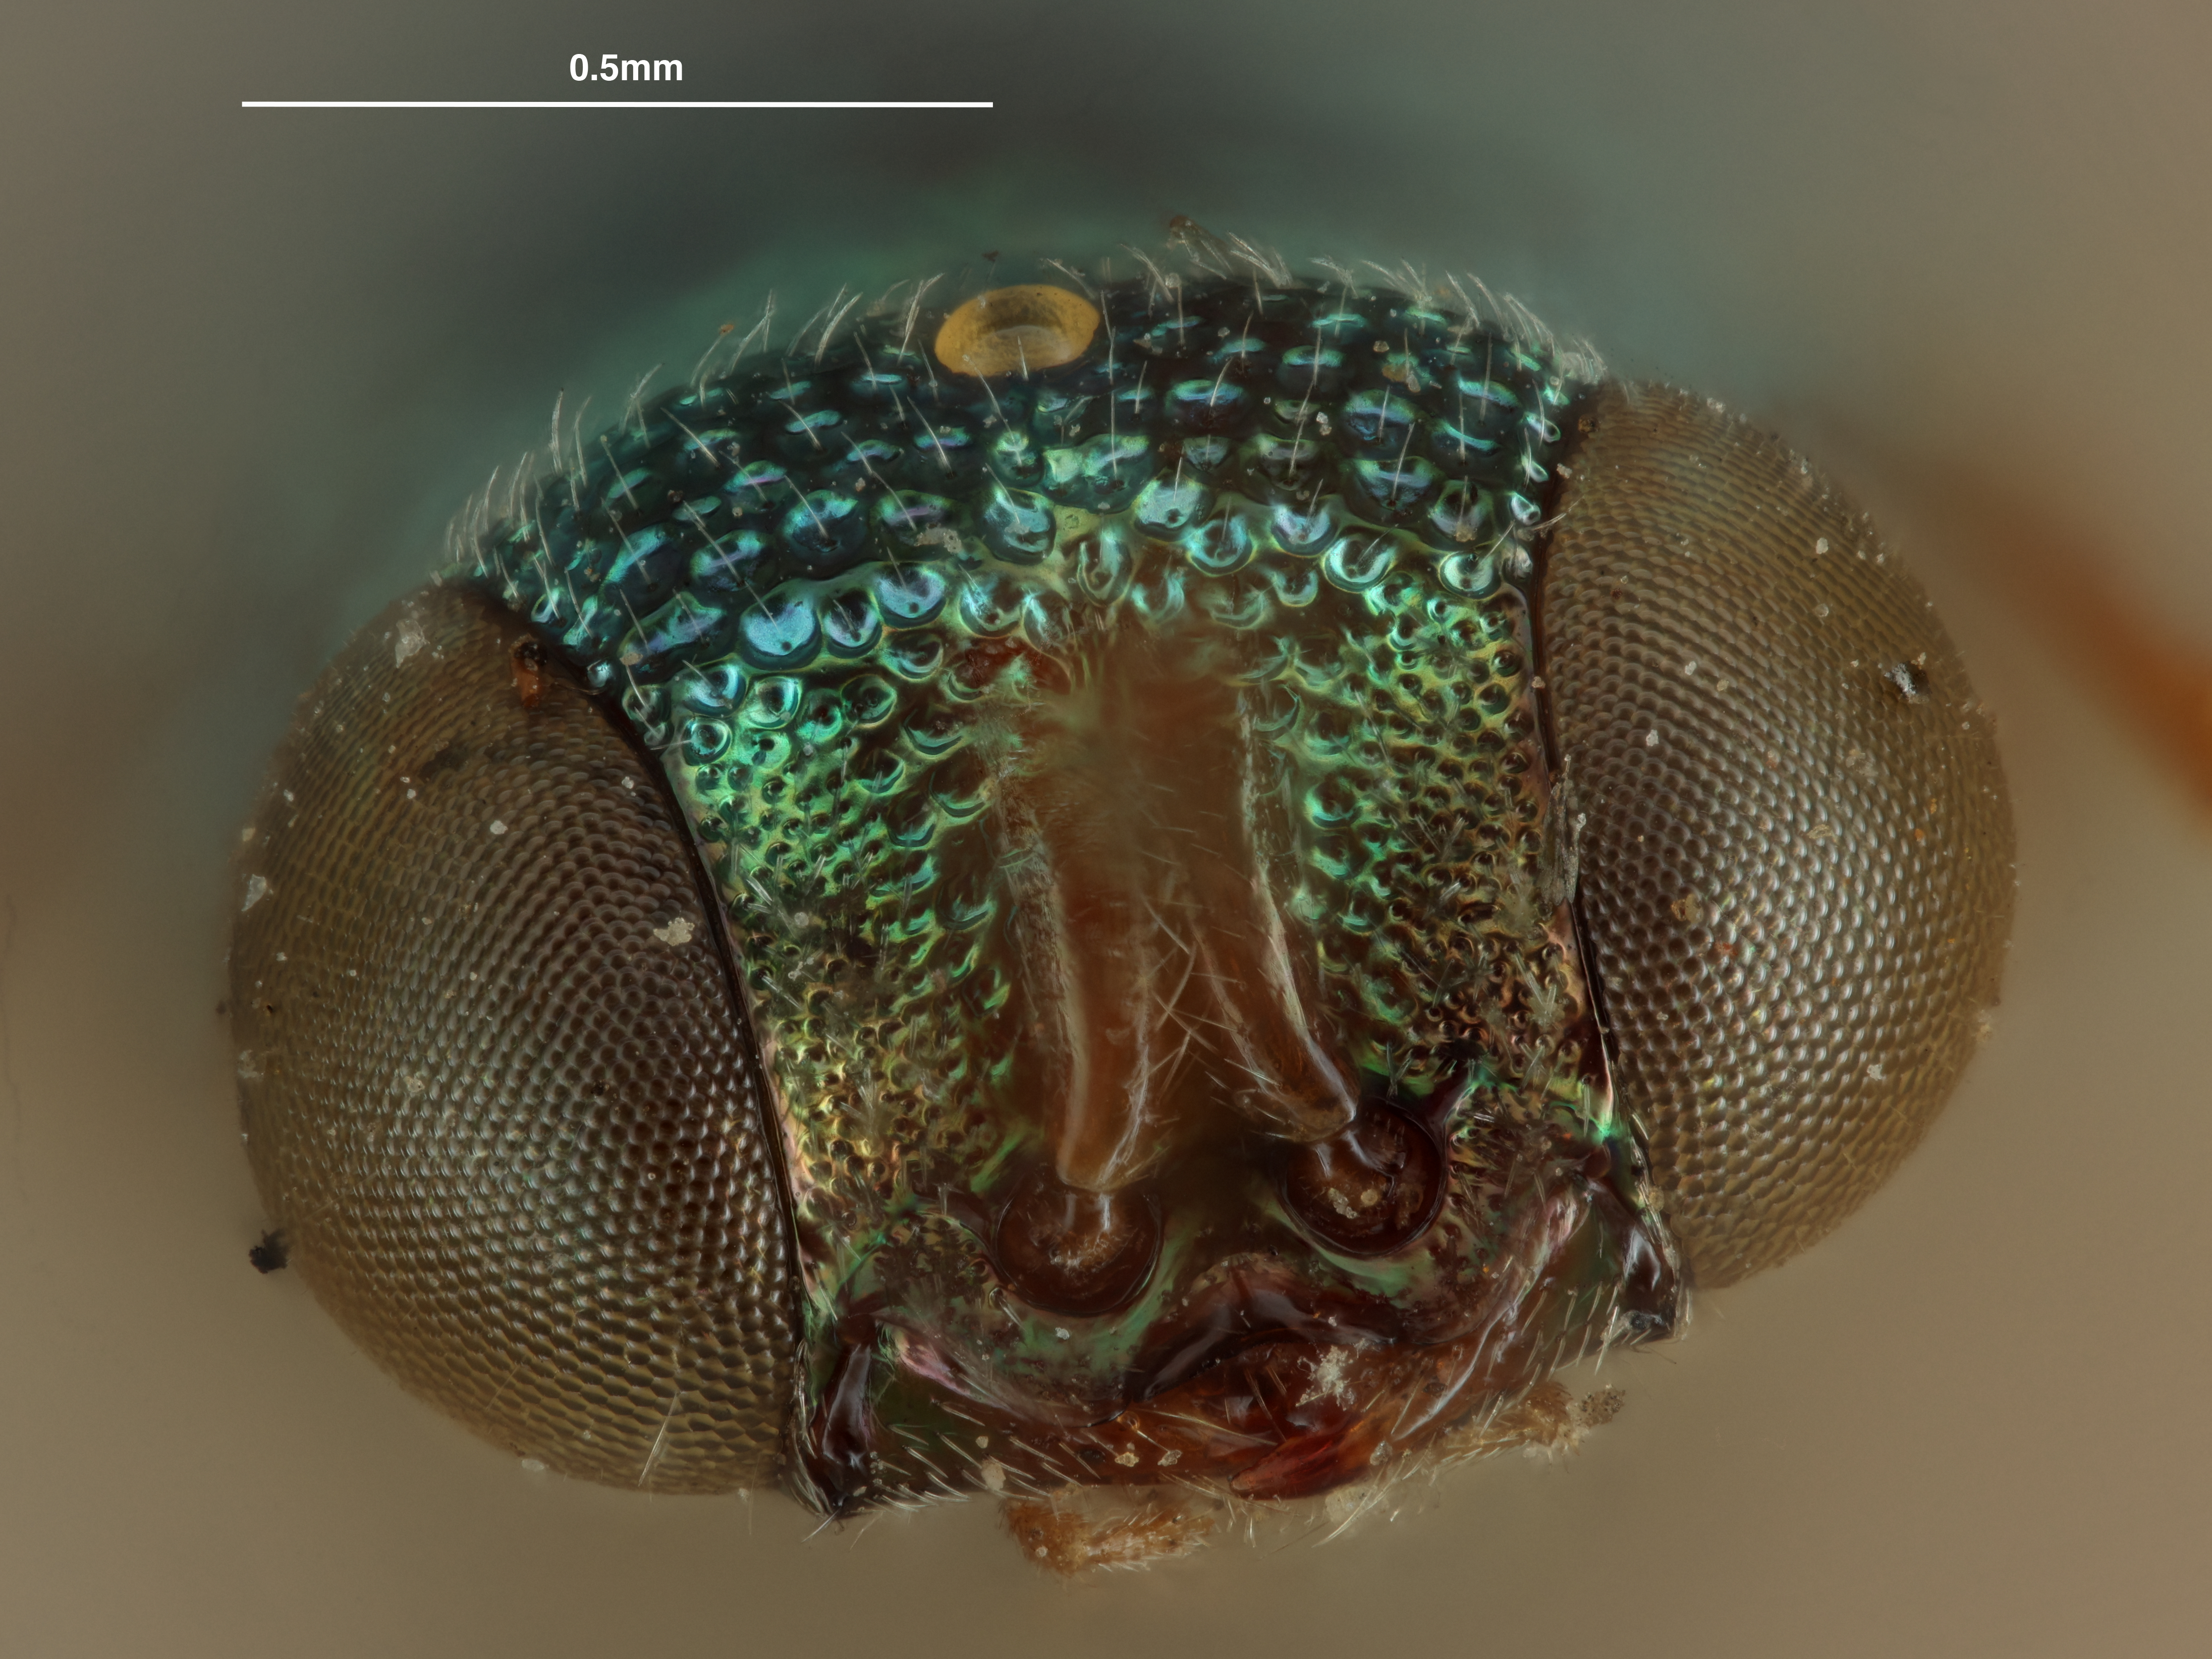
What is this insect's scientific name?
Hedychridium luteum
